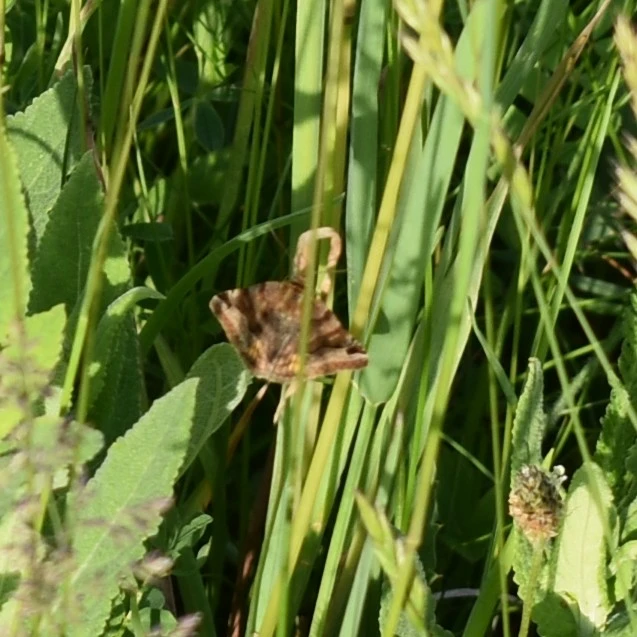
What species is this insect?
Euclidia glyphica
